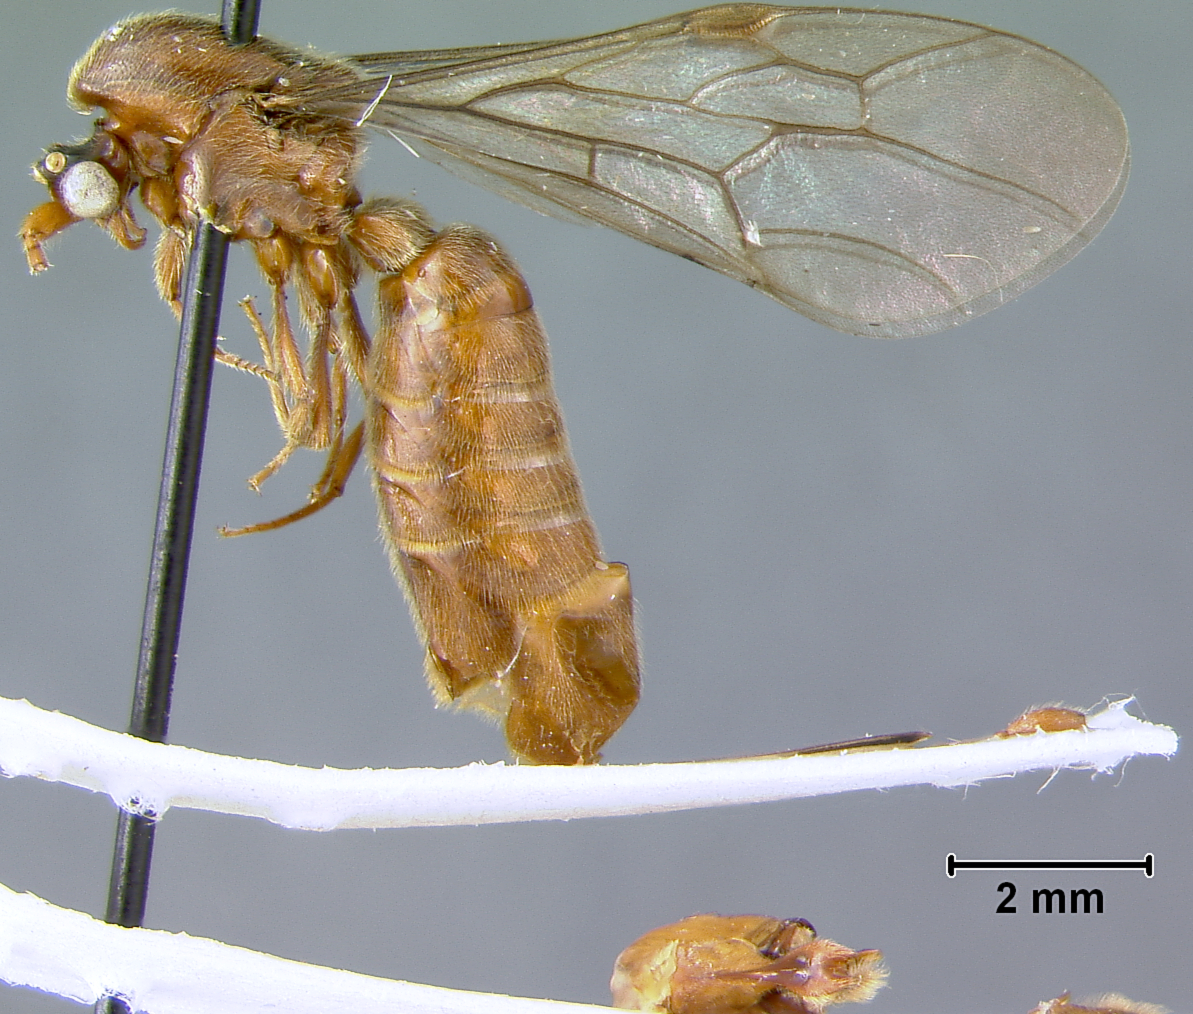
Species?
Neivamyrmex crassiscapus
